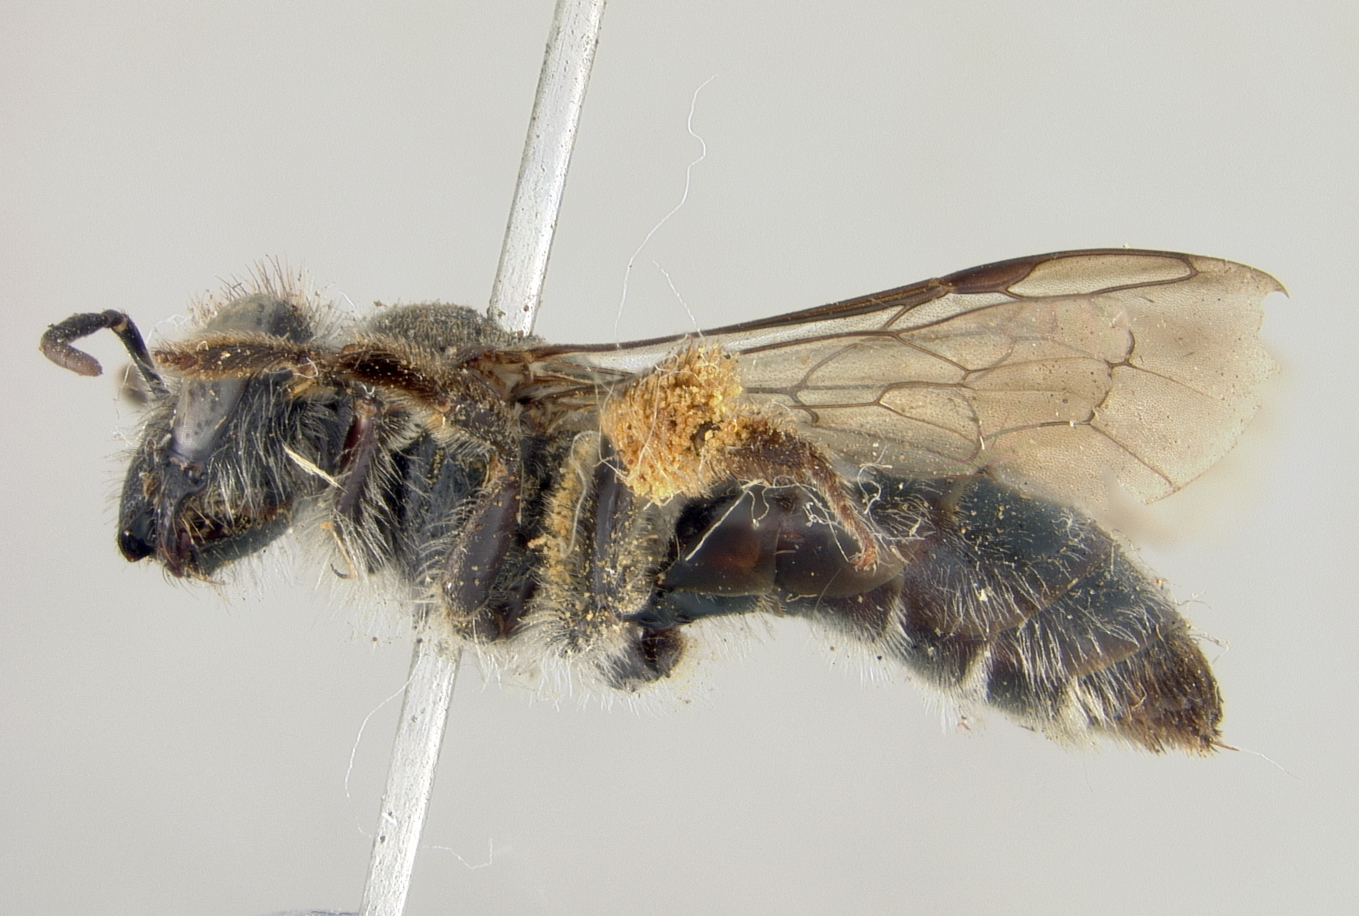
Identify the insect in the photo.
Paracolletes tuberculatus
